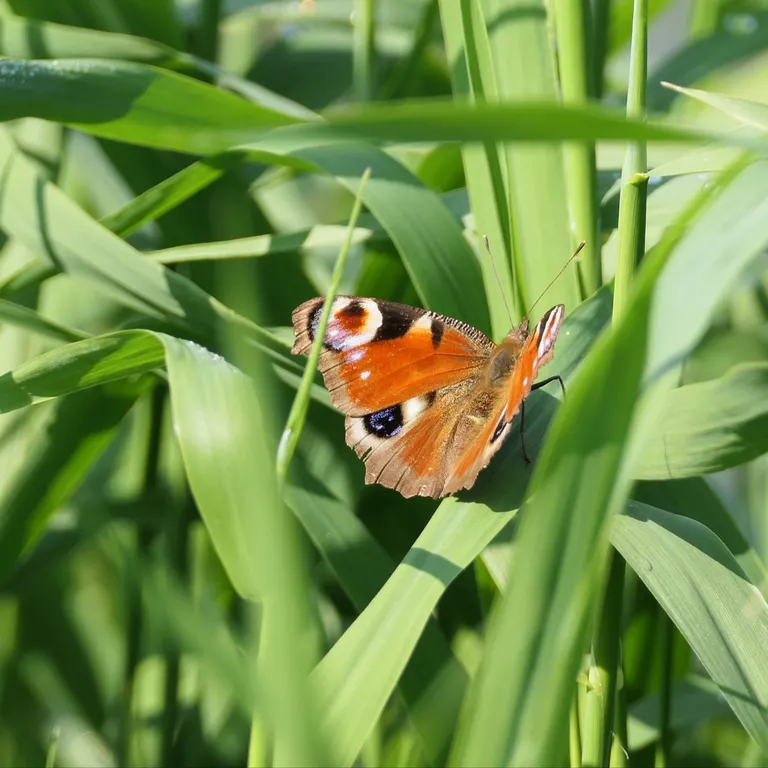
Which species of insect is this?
Aglais io
